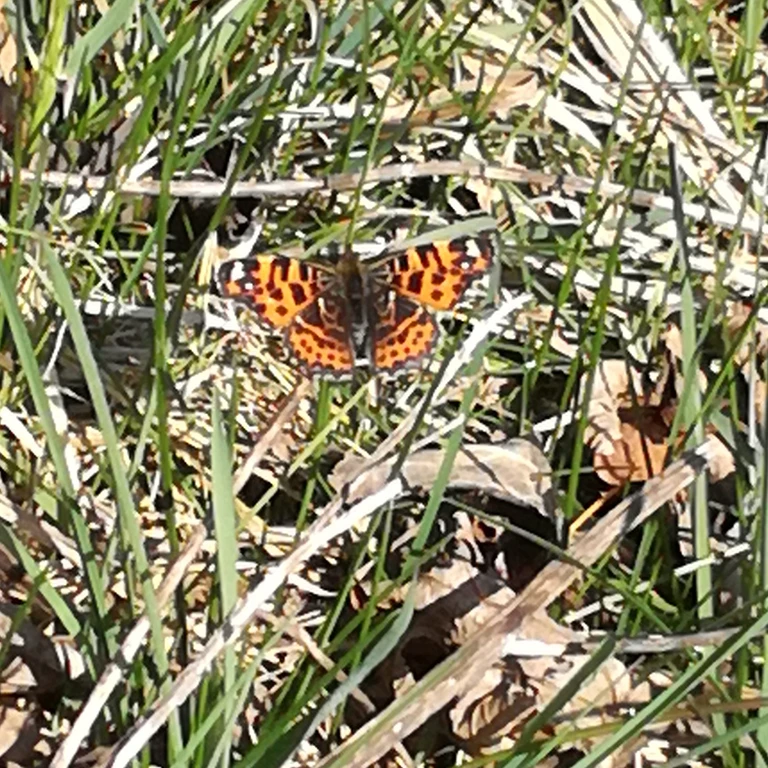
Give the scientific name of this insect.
Araschnia levana
